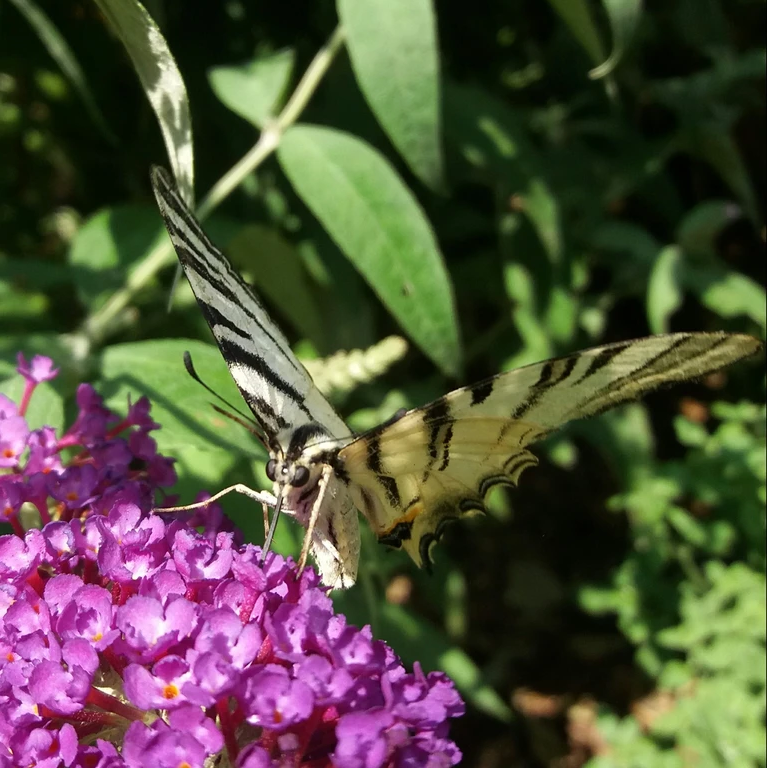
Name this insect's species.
Iphiclides podalirius
